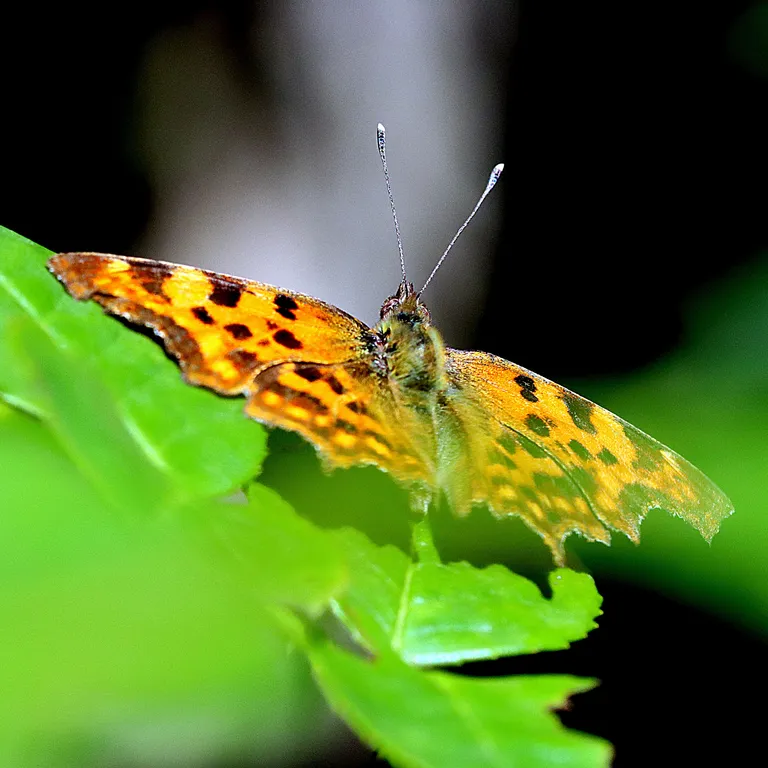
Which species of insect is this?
Polygonia c-album
